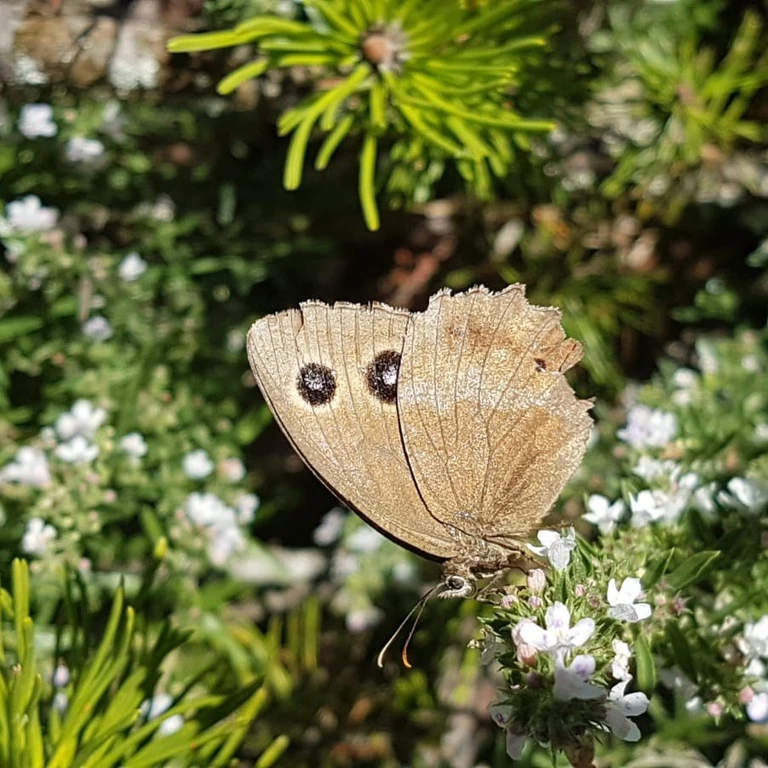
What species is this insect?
Minois dryas
